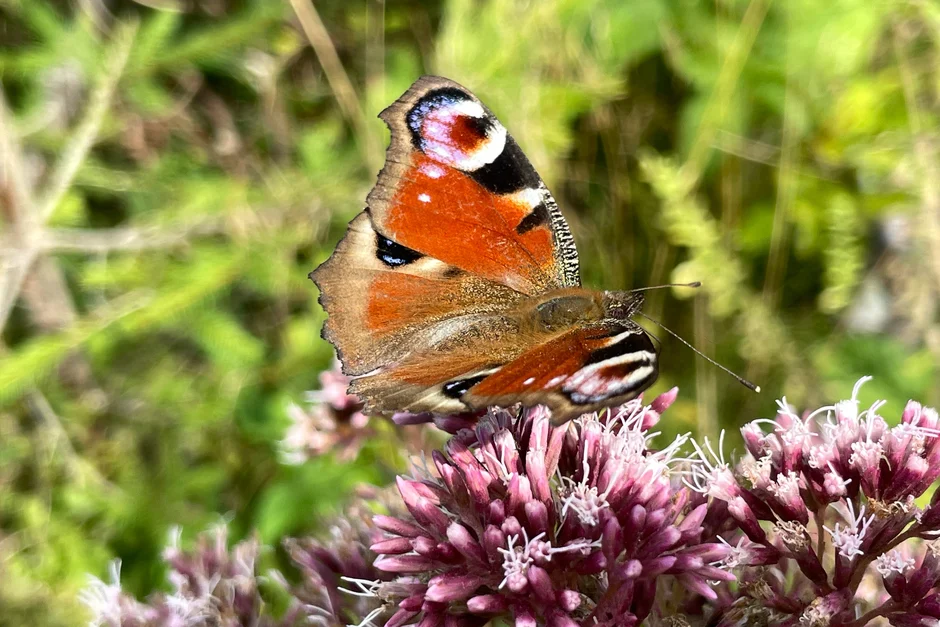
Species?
Aglais io
